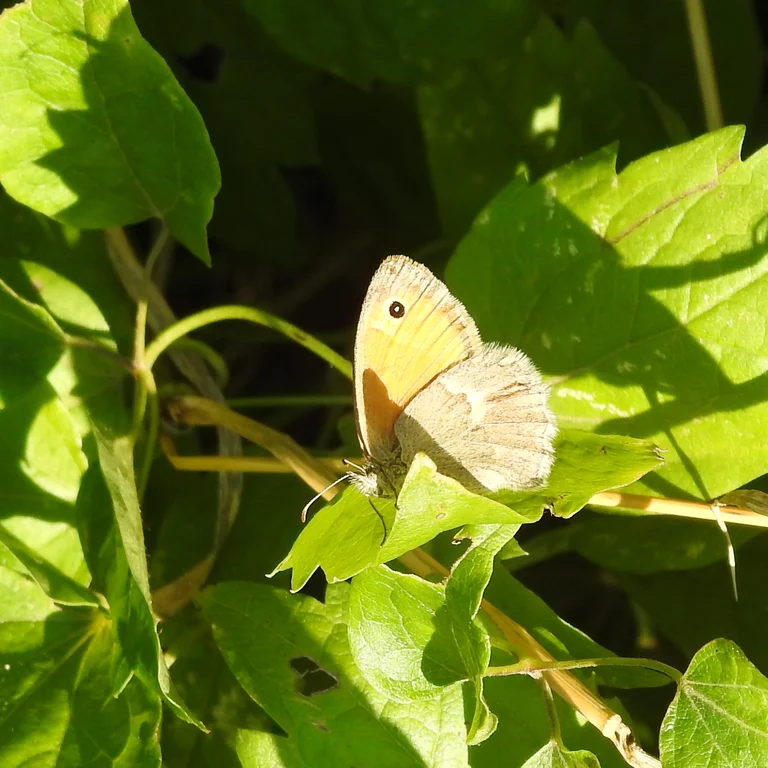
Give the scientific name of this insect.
Coenonympha pamphilus
